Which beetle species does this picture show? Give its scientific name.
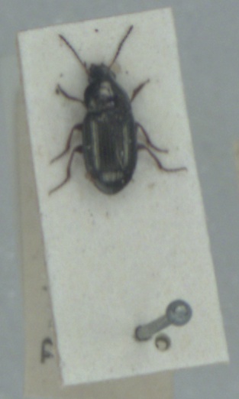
Amara tibialis
